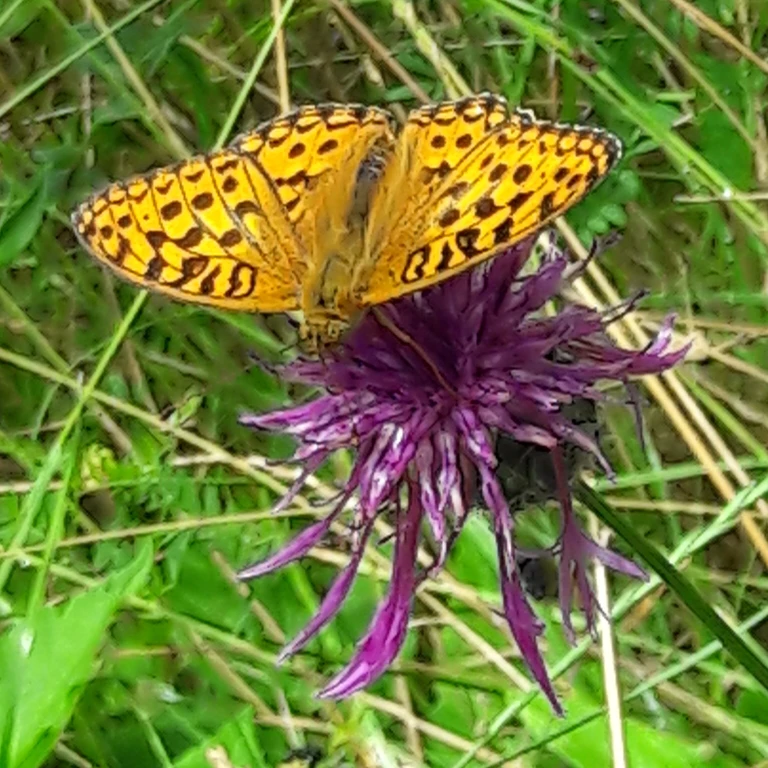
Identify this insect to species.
Fabriciana adippe
